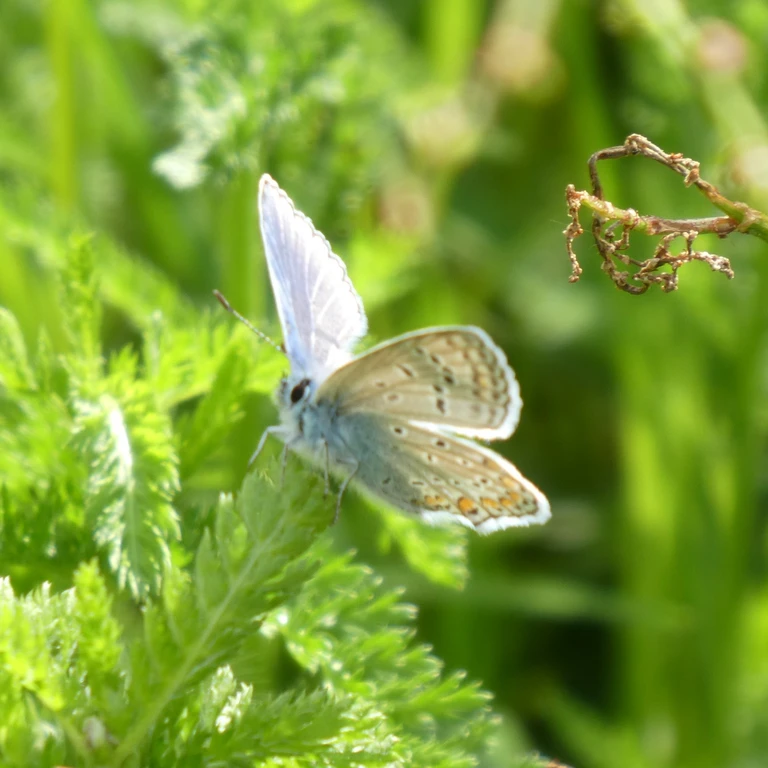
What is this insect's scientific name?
Polyommatus icarus
